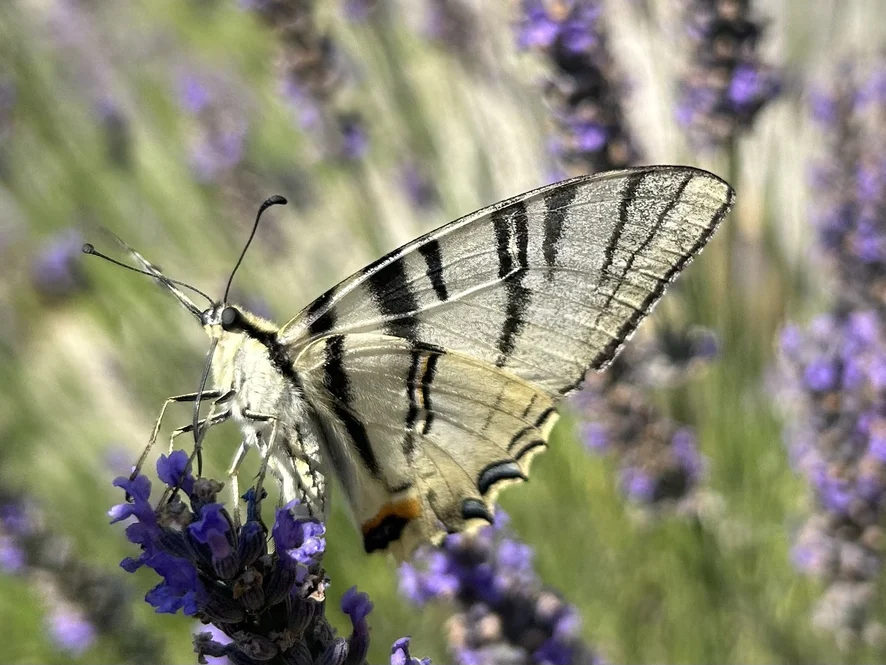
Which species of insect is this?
Iphiclides podalirius
